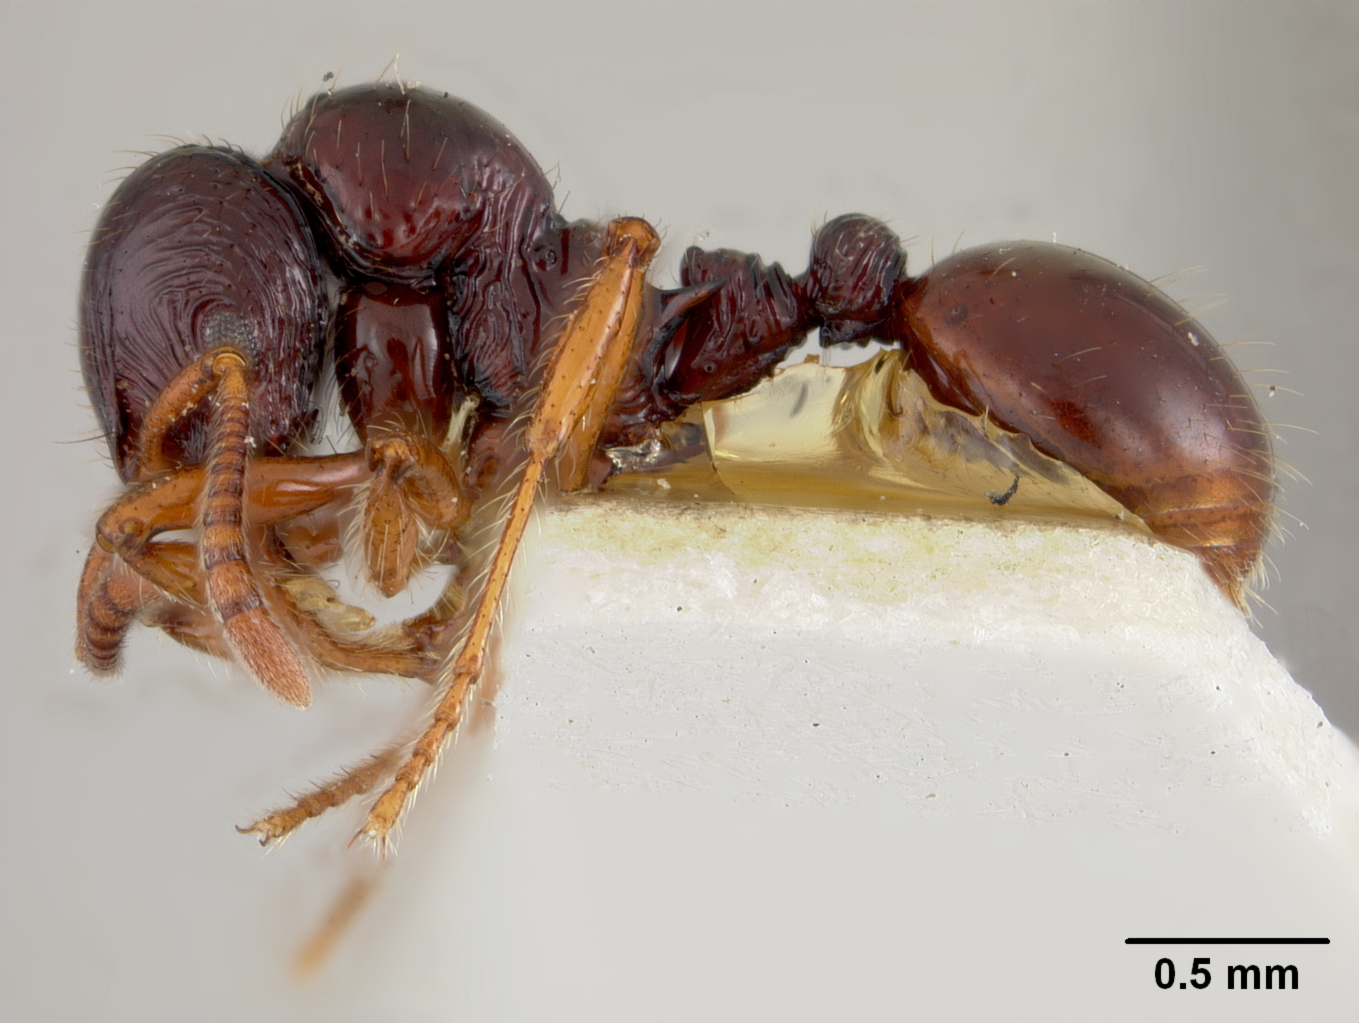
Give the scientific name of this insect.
Rogeria tortuosa
